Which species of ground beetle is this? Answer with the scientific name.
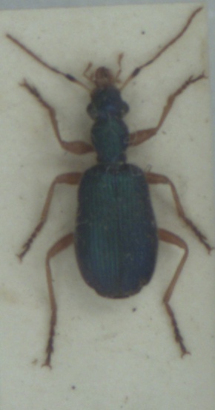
Drypta dentata
